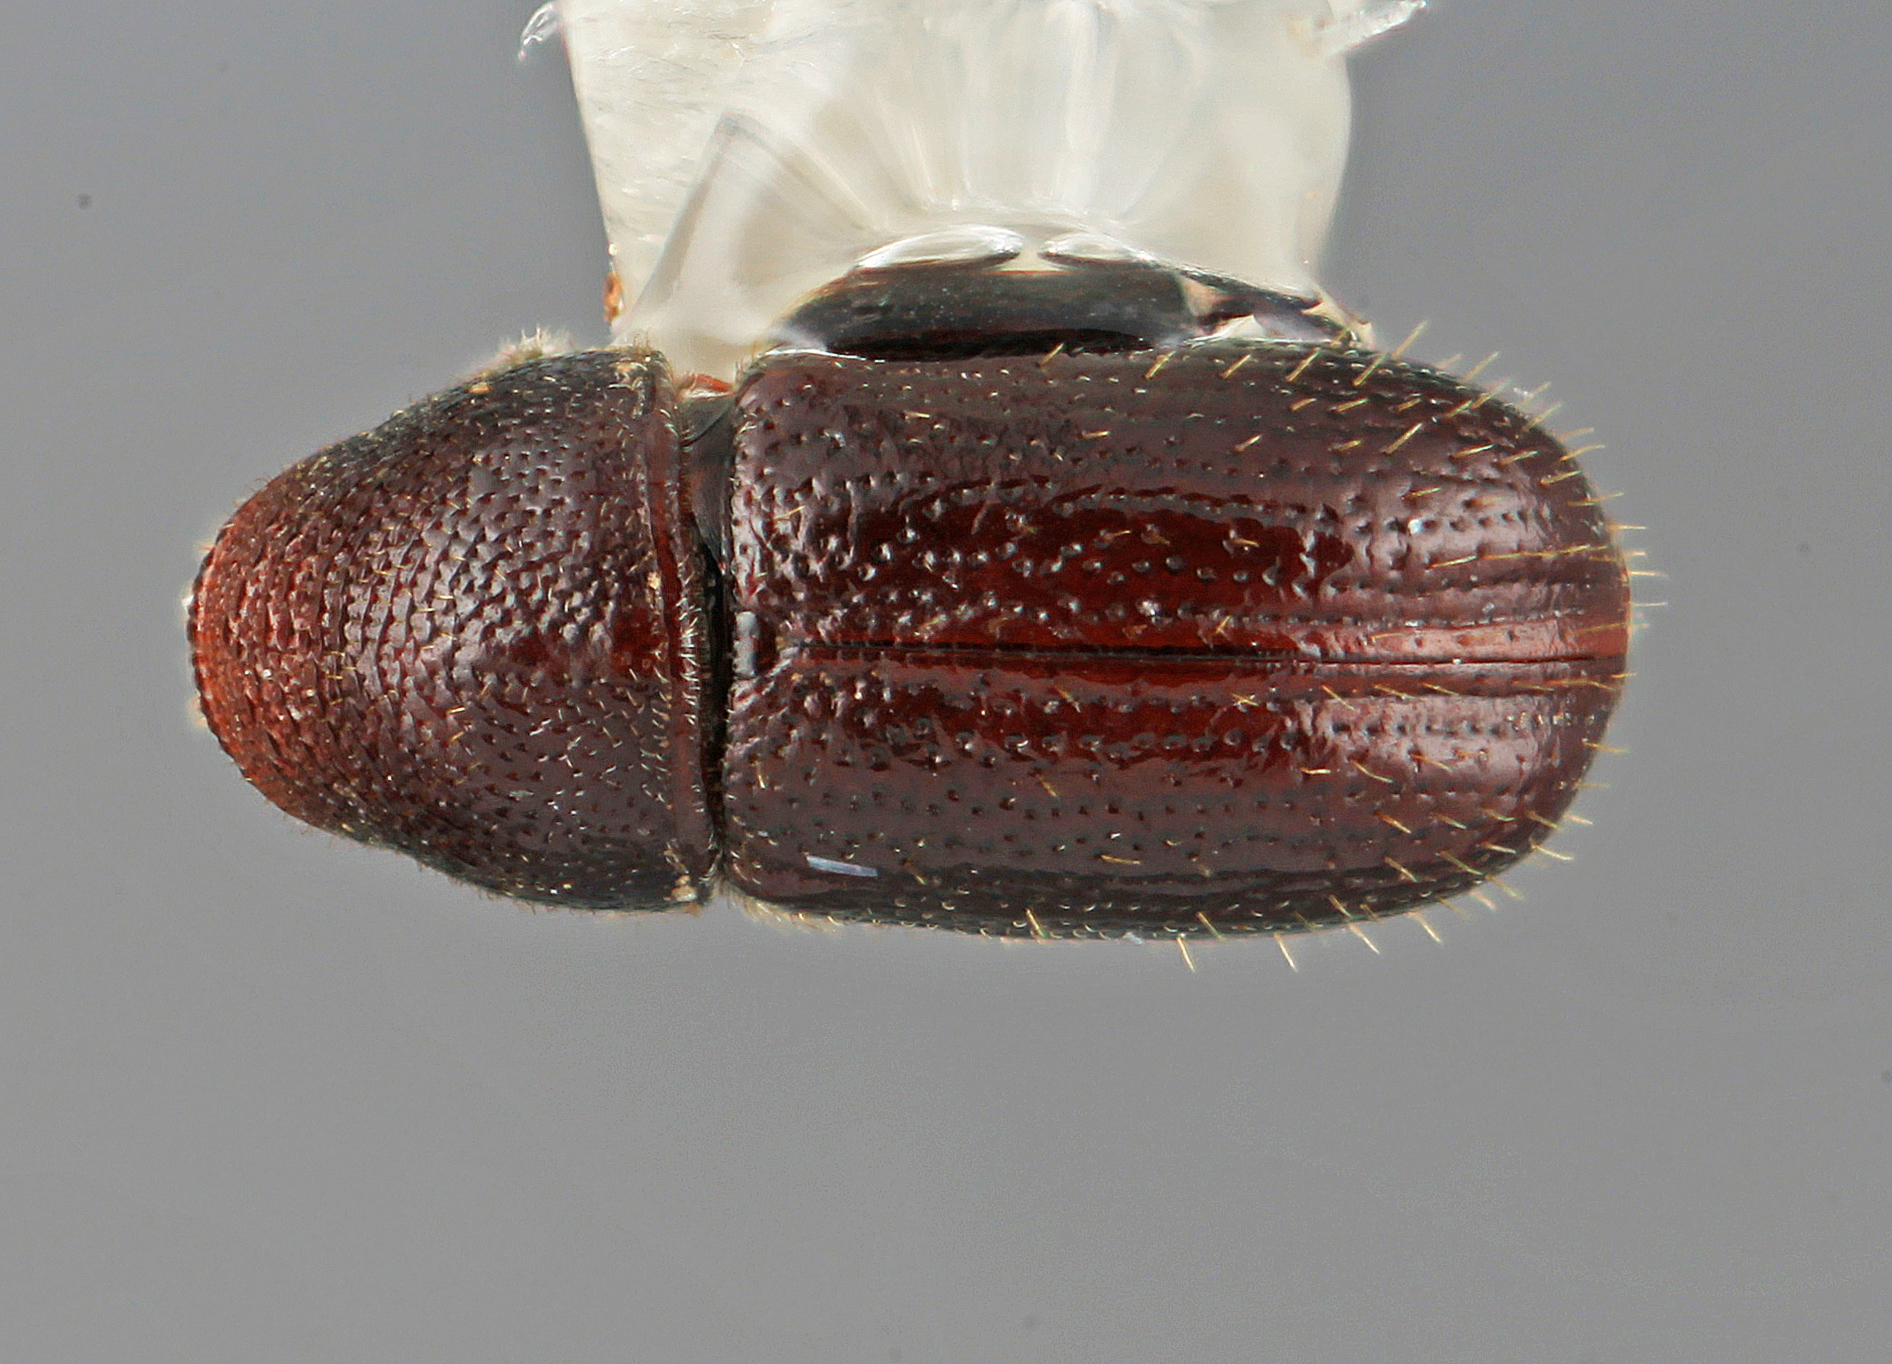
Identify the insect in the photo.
Araptus placetulus
